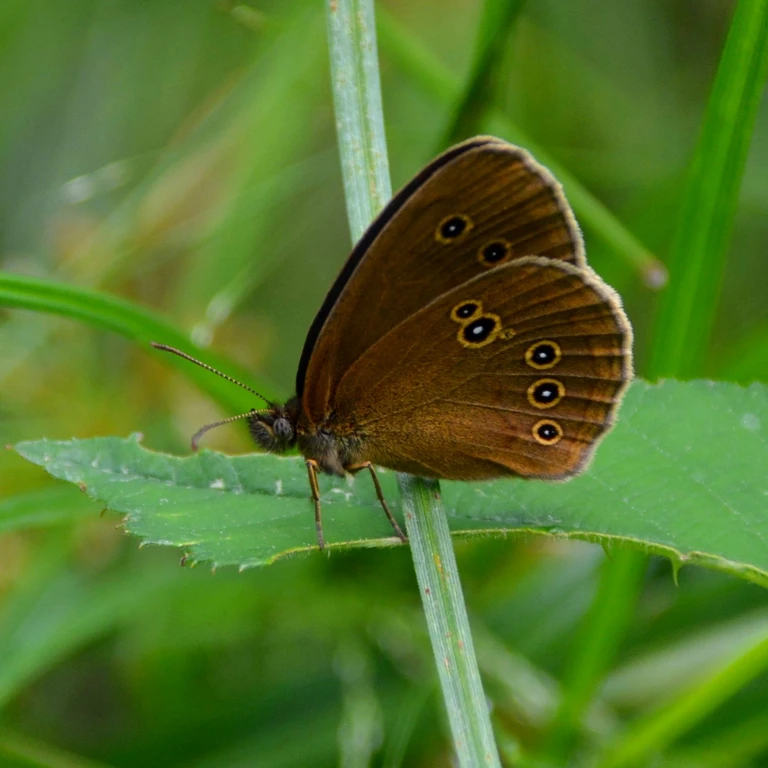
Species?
Aphantopus hyperantus
